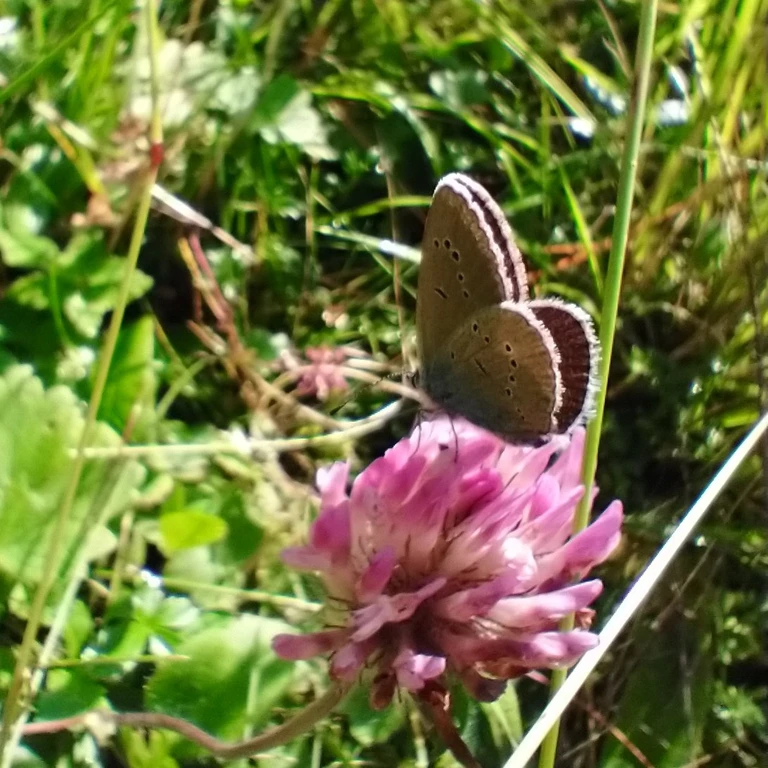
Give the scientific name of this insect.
Cyaniris semiargus
